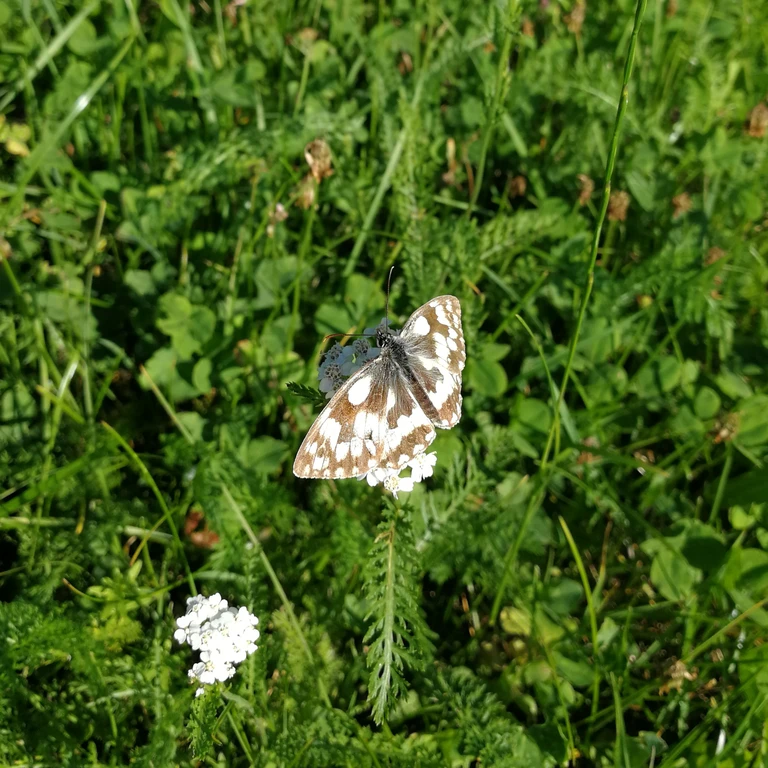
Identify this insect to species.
Melanargia galathea
